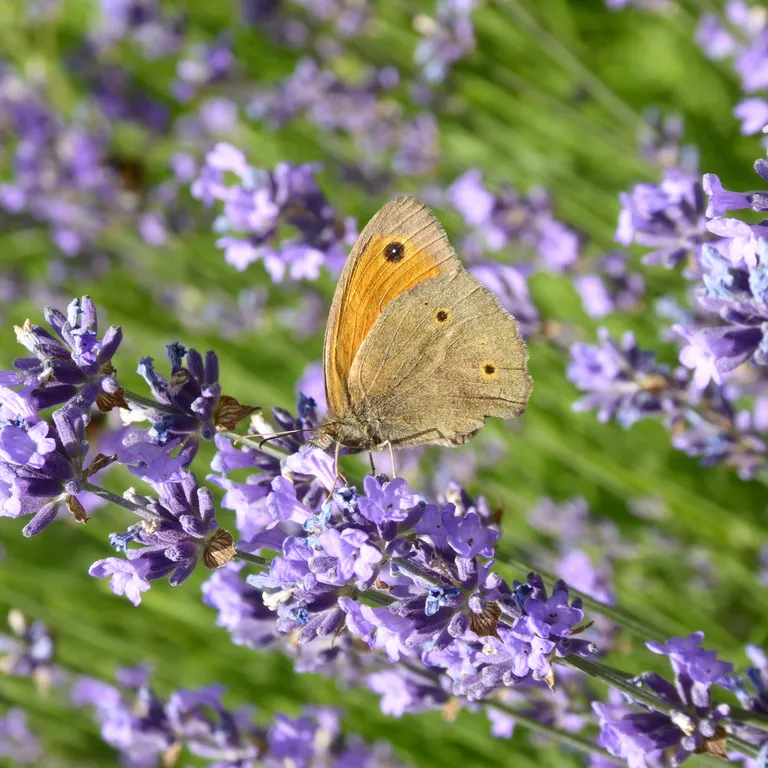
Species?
Maniola jurtina
